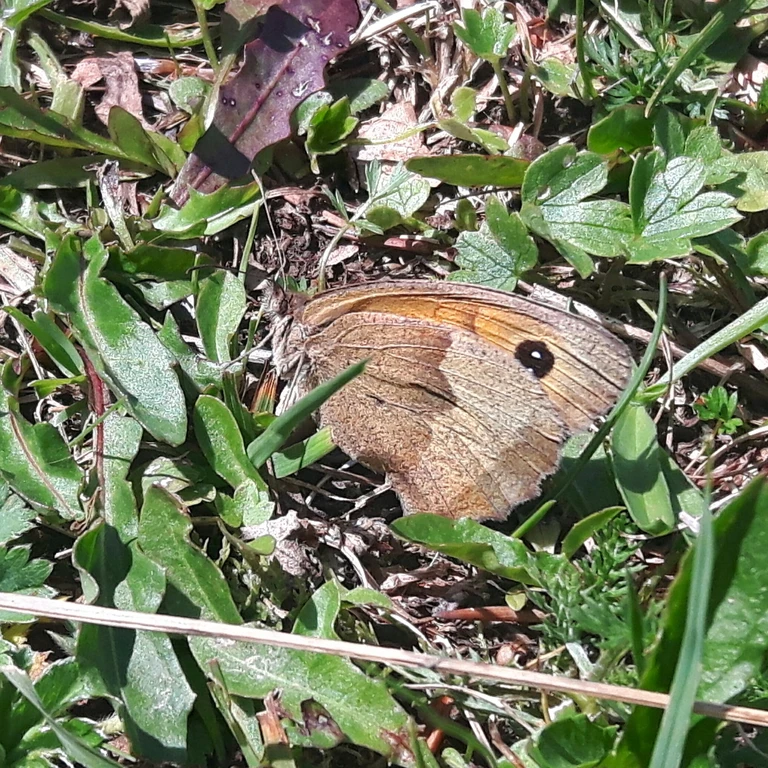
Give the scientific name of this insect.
Maniola jurtina
